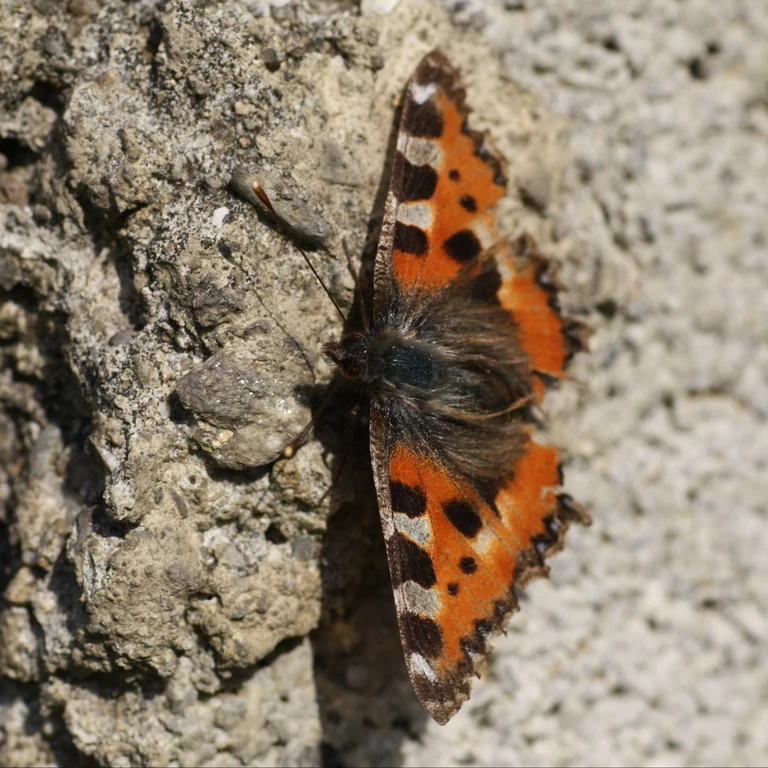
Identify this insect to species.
Aglais urticae
